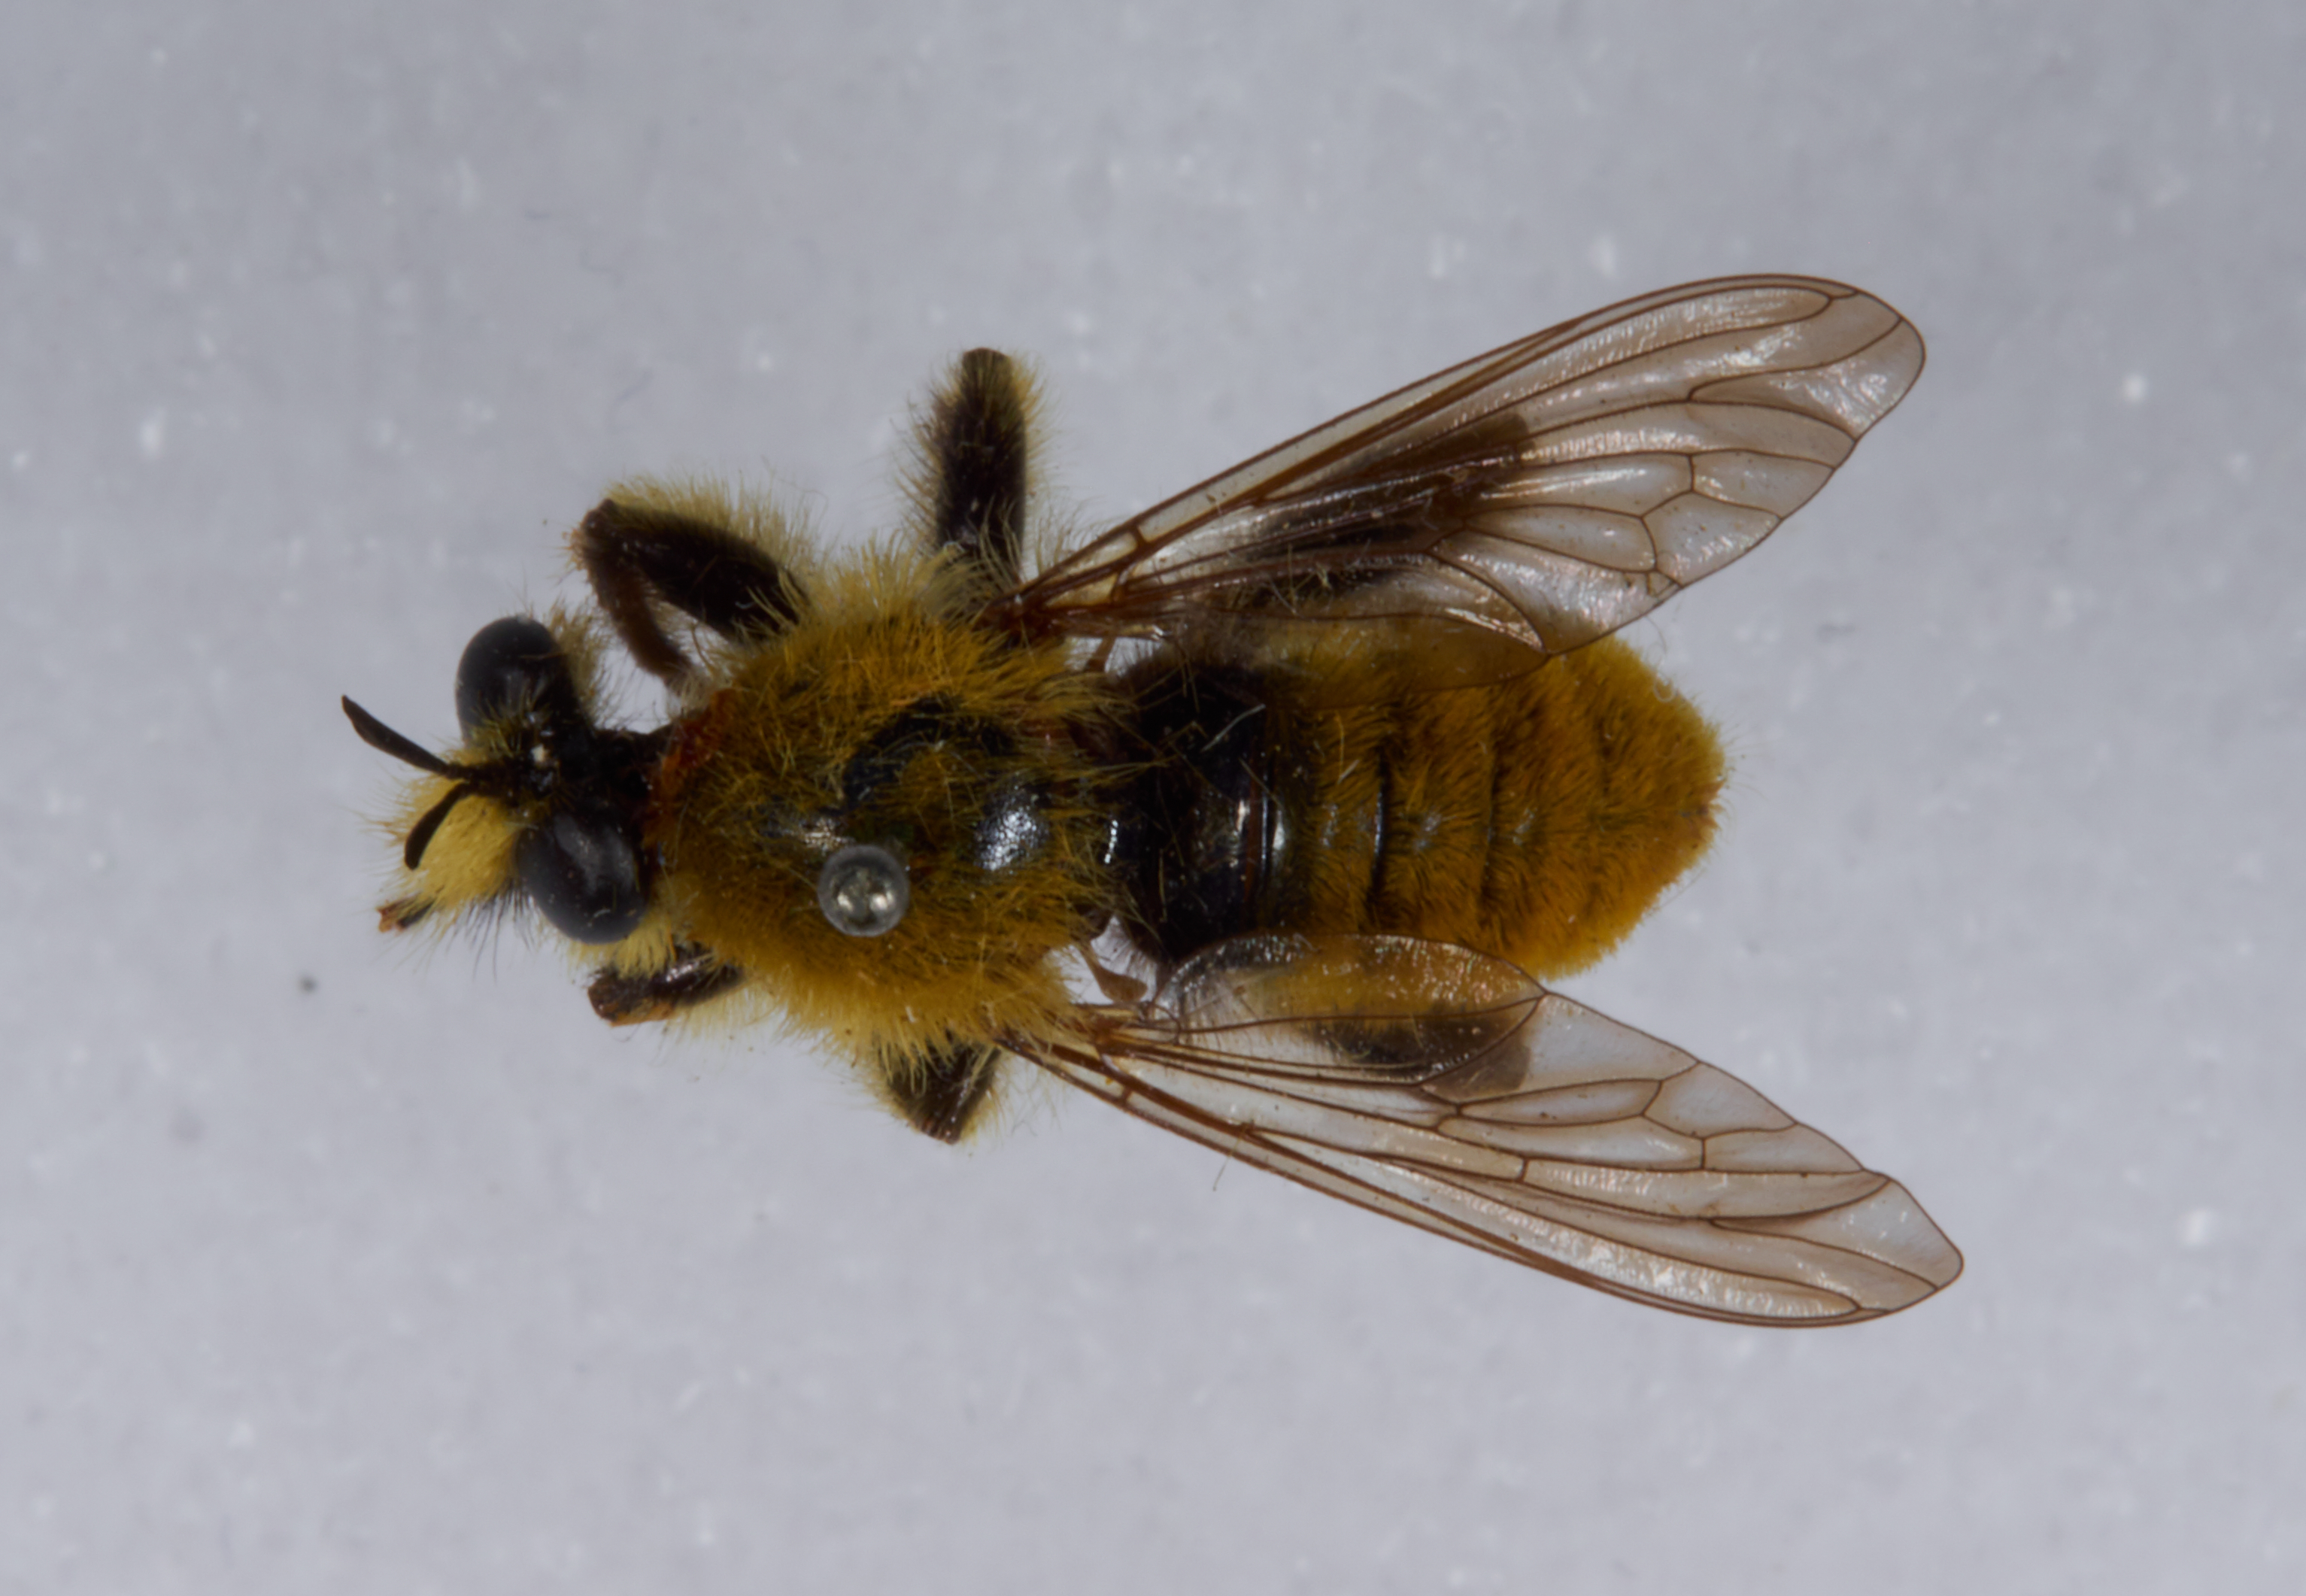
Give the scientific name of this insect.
Laphria engelhardti
